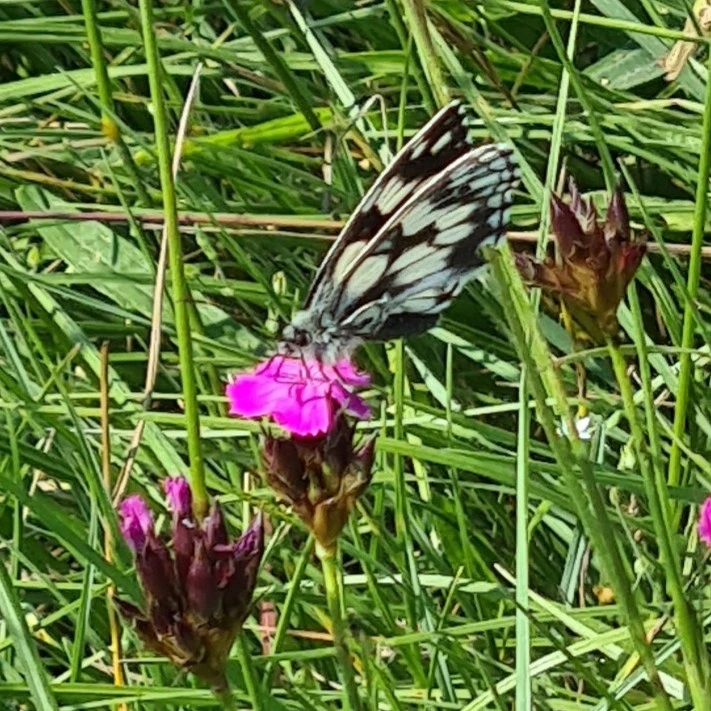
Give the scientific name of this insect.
Melanargia galathea
